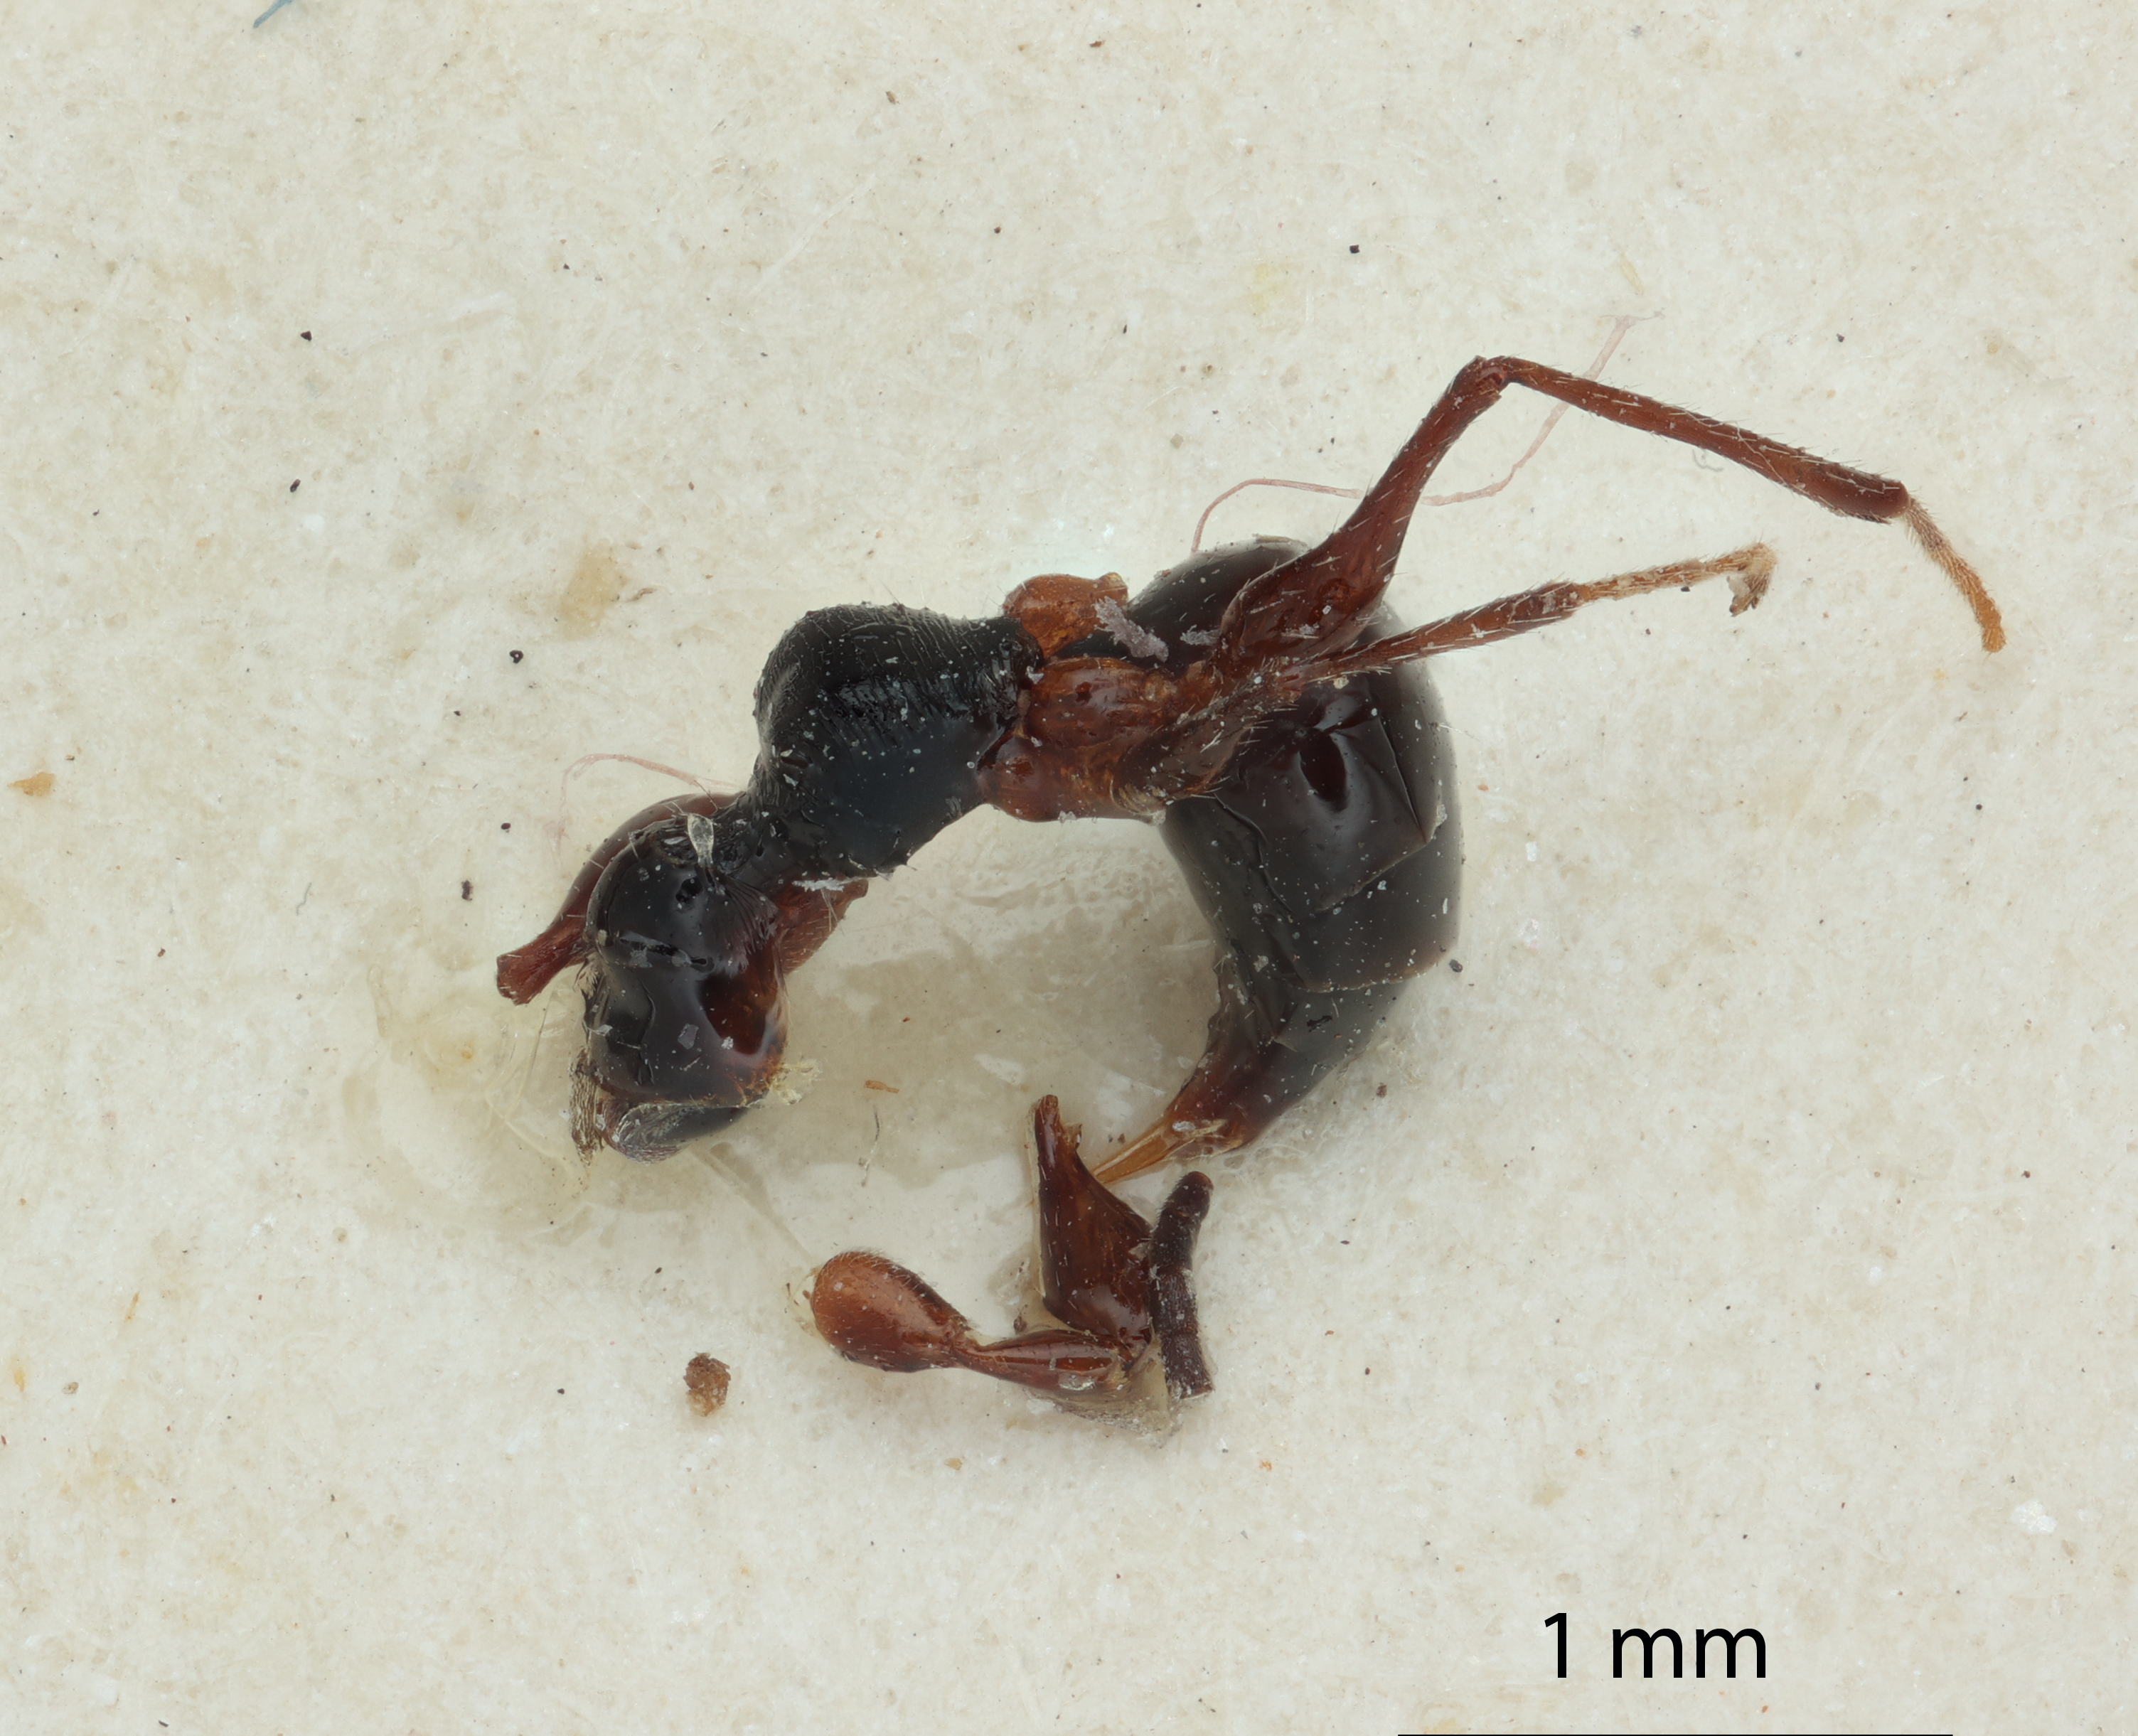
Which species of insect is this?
Cyrtogonatopus clavicornis
